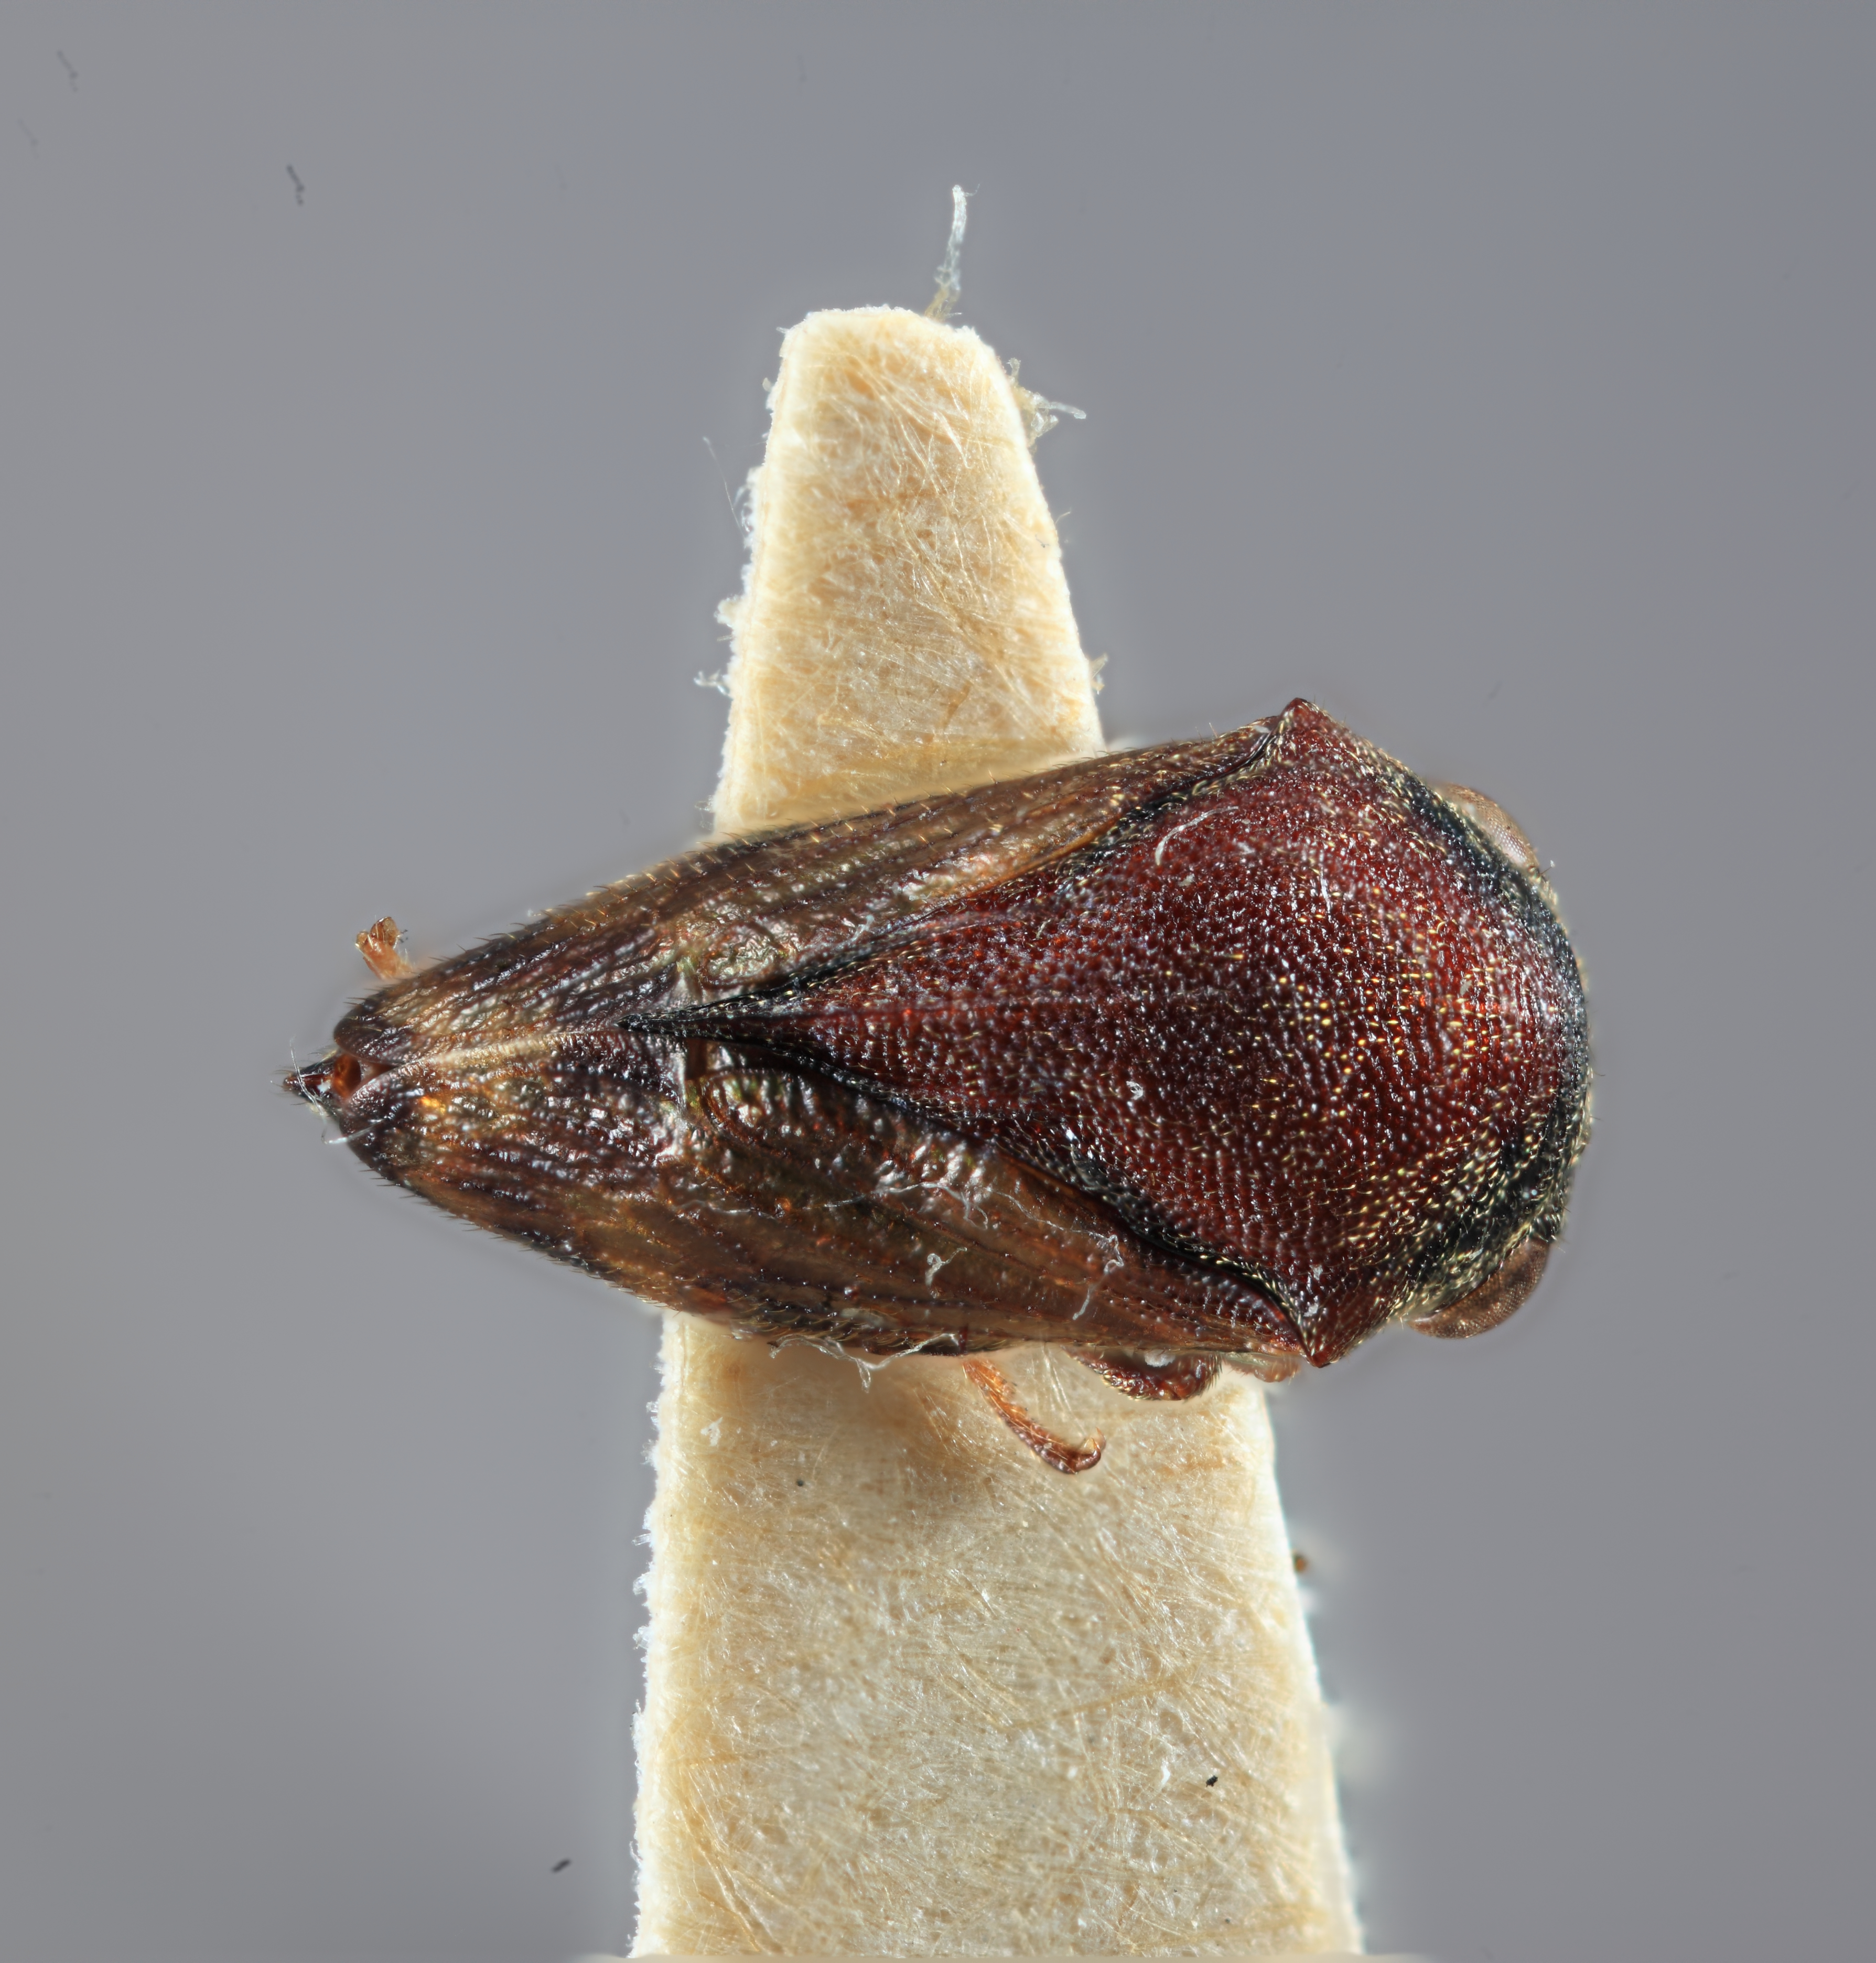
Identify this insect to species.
Gargara selangori
